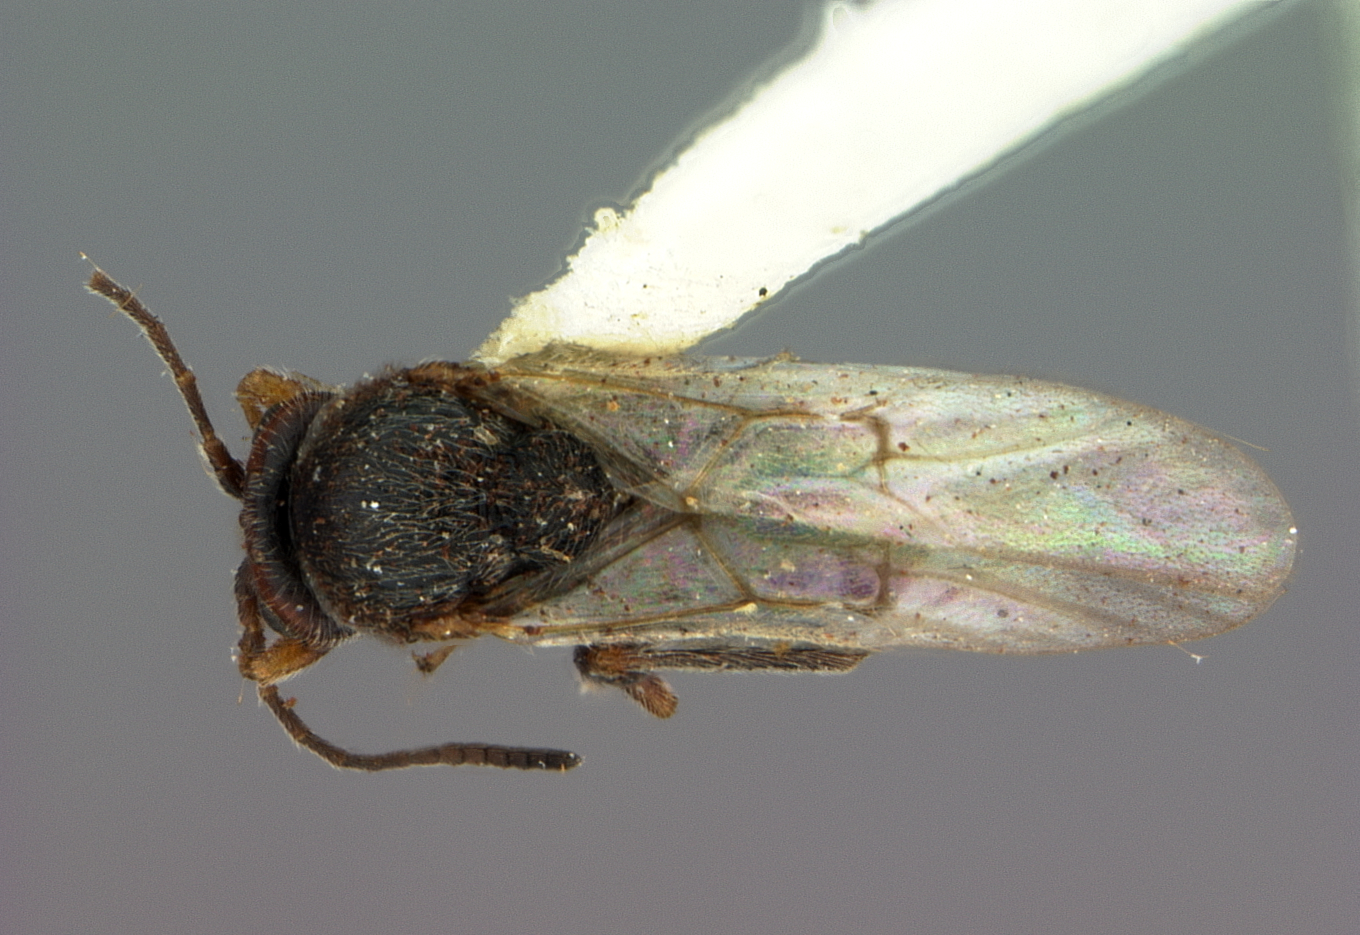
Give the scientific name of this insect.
Andricus impositus
